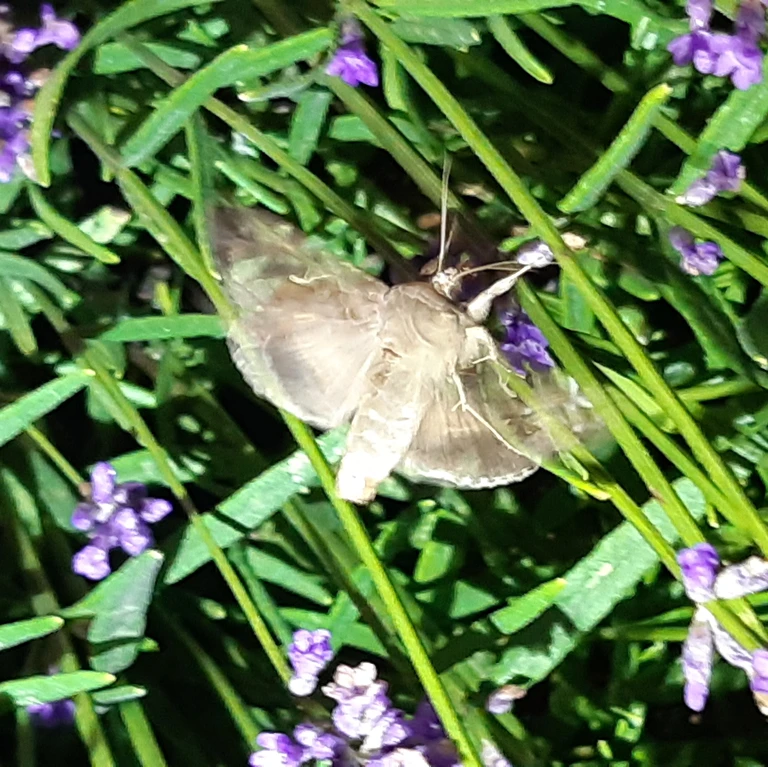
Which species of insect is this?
Autographa gamma
